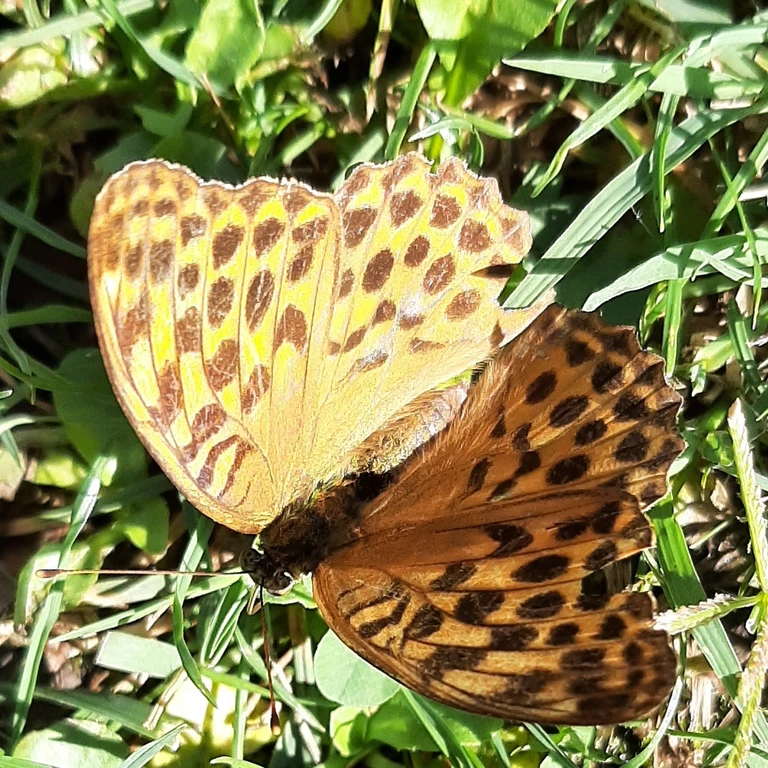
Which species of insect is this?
Argynnis paphia
